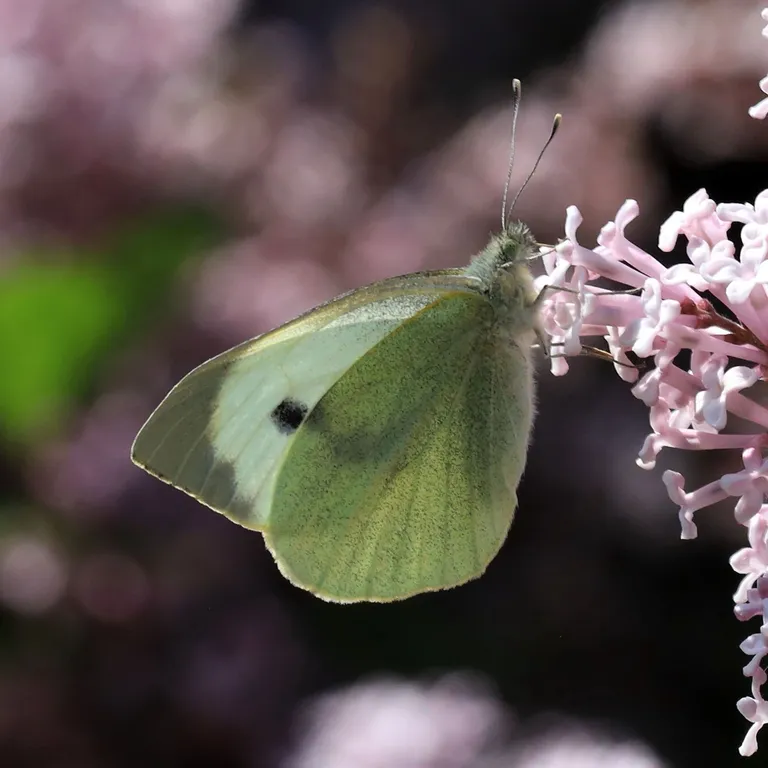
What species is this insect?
Pieris brassicae
